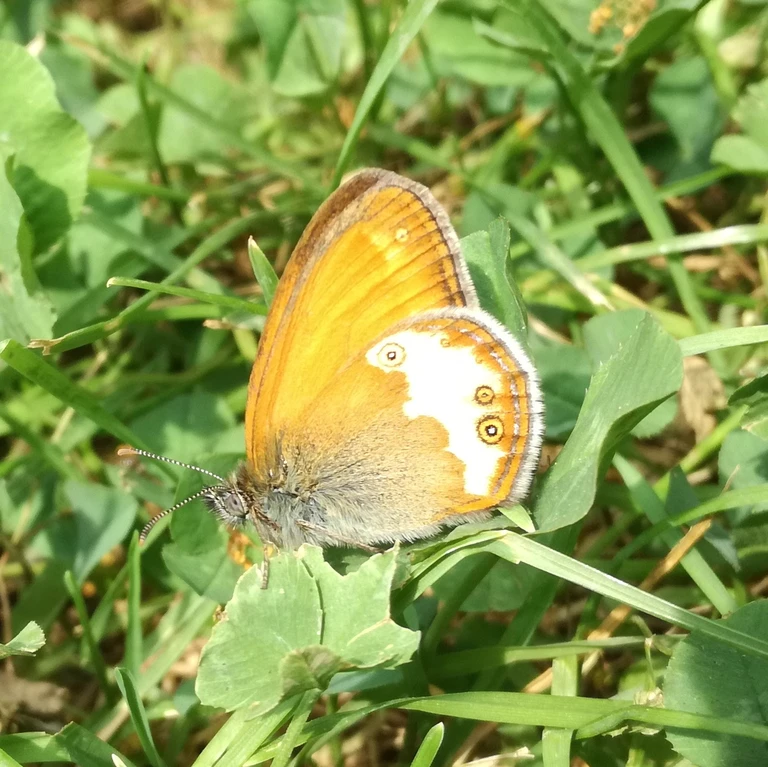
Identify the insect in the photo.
Coenonympha arcania
